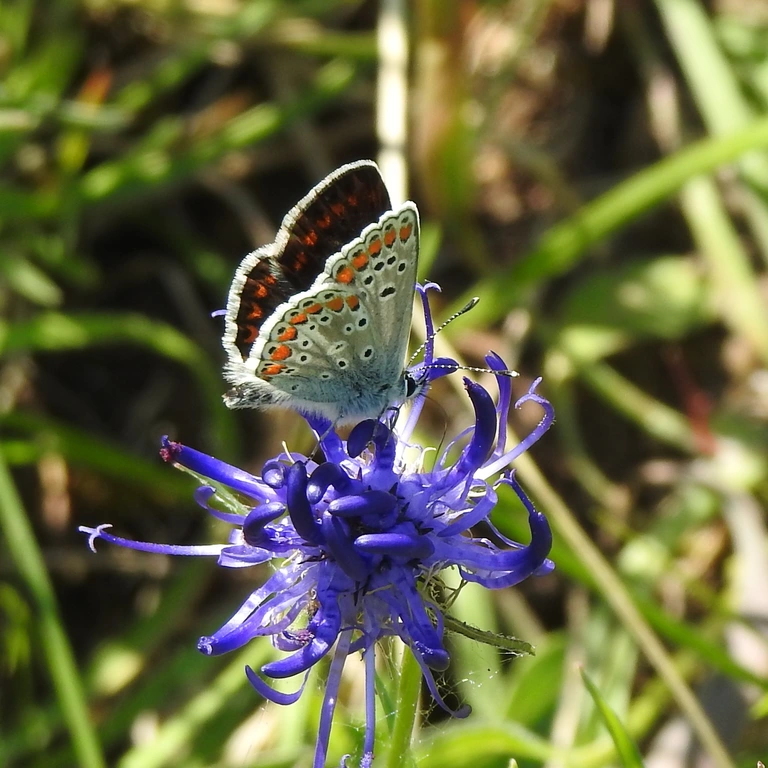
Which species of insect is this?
Aricia agestis/artaxerxes
